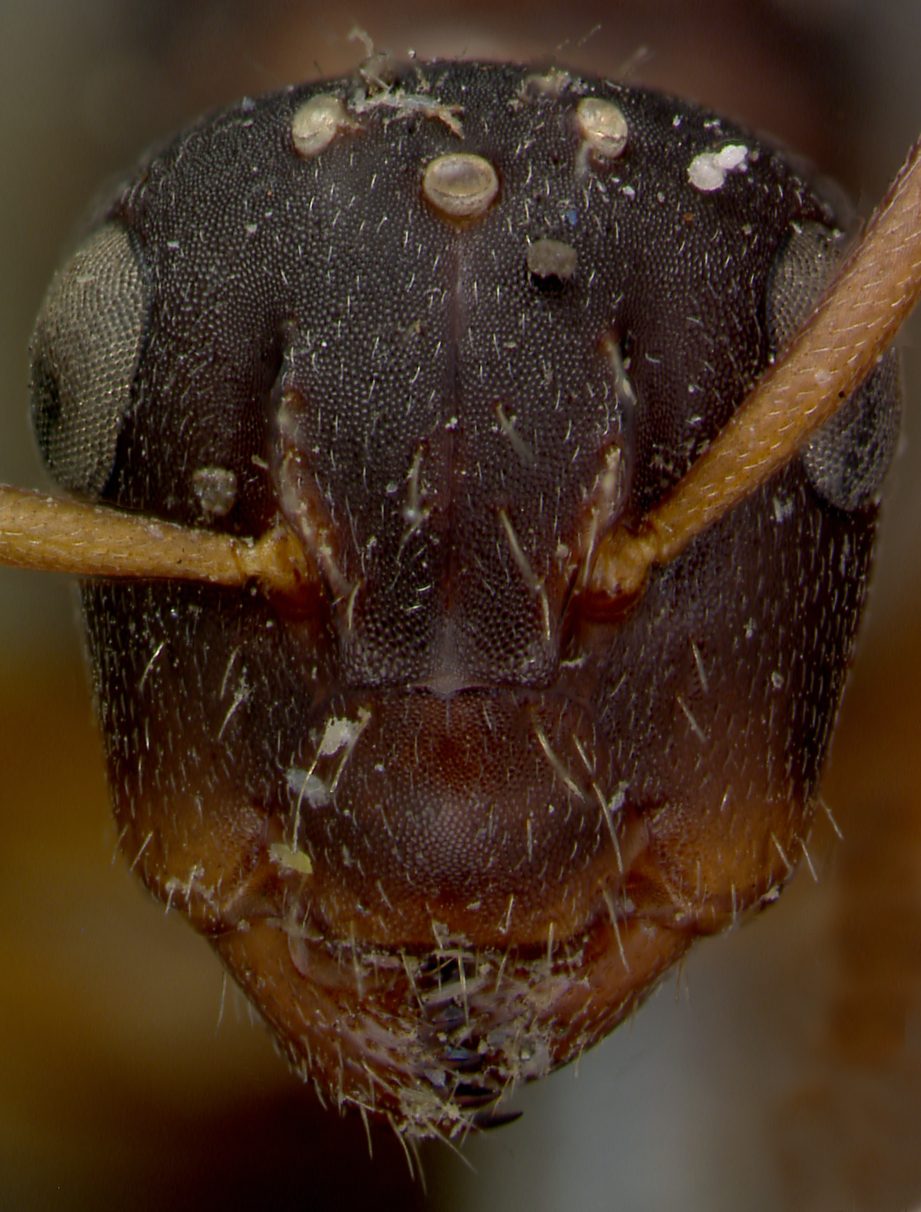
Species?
Camponotus planus
